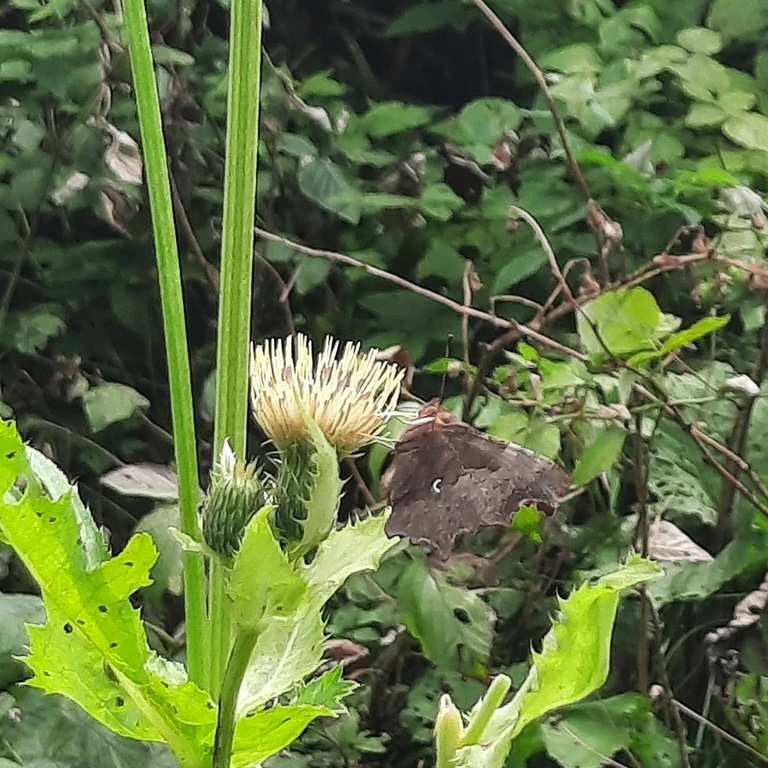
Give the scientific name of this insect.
Polygonia c-album
